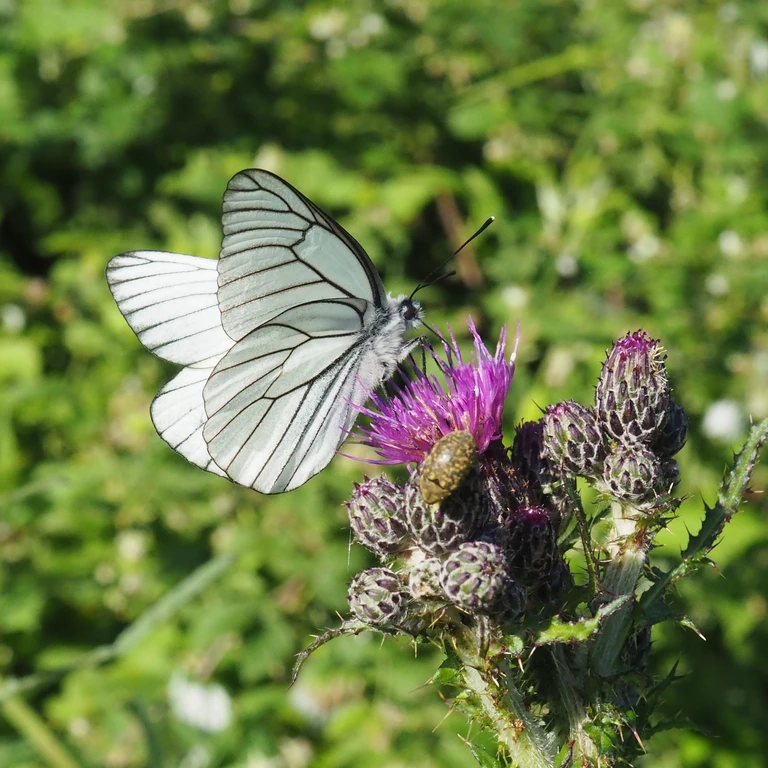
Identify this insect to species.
Aporia crataegi
